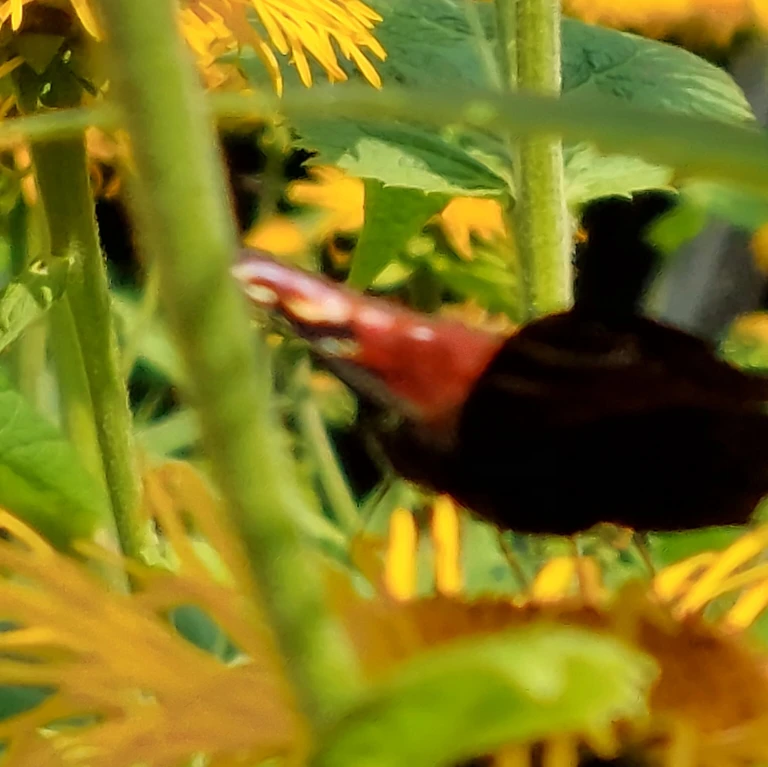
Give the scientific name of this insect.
Aglais io
